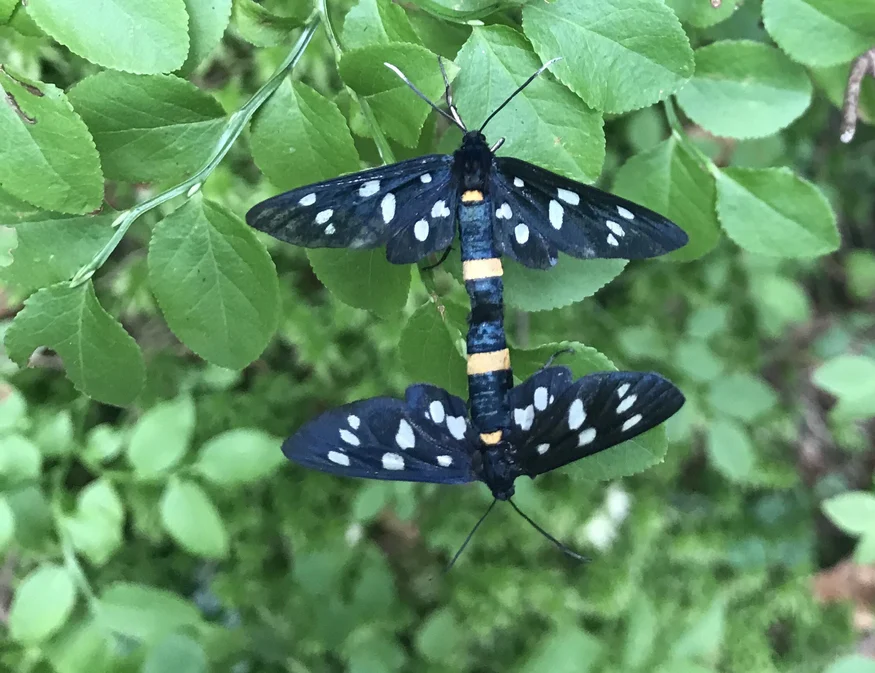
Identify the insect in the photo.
Amata phegea
